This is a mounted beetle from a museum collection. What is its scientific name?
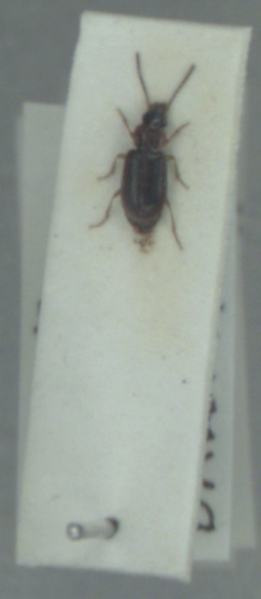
Acupalpus dubius
